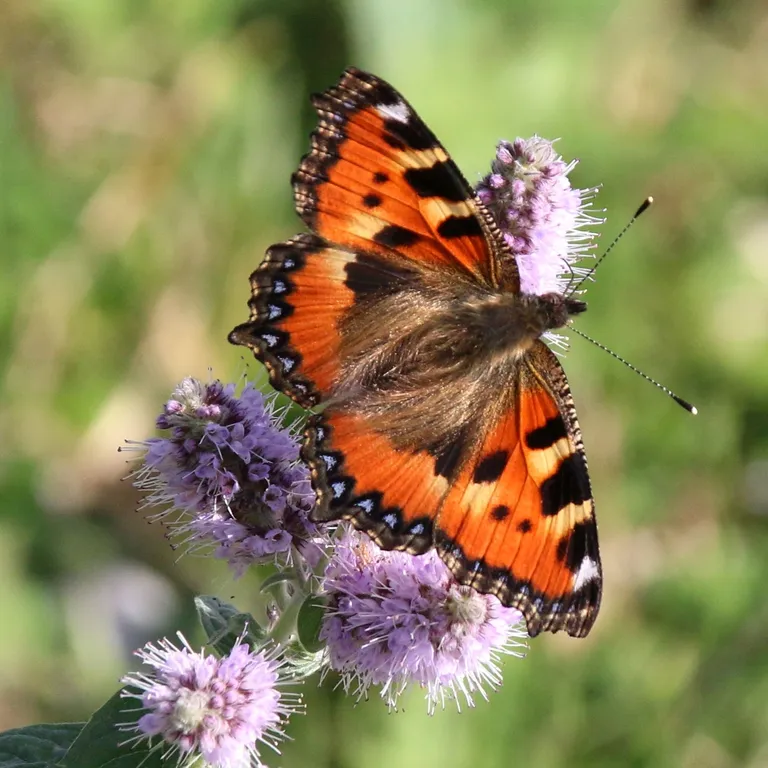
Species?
Aglais urticae
